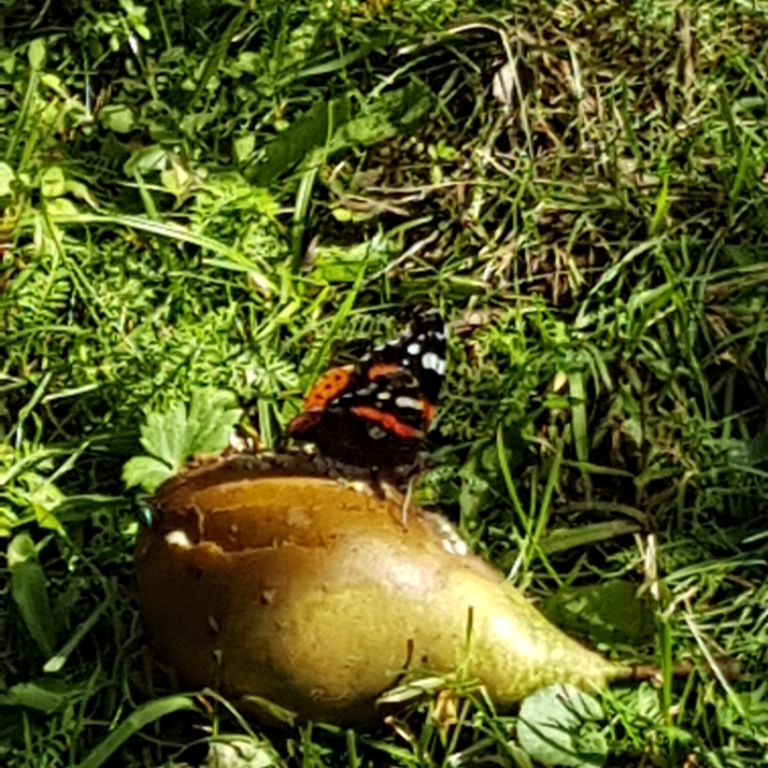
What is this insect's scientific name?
Vanessa atalanta
